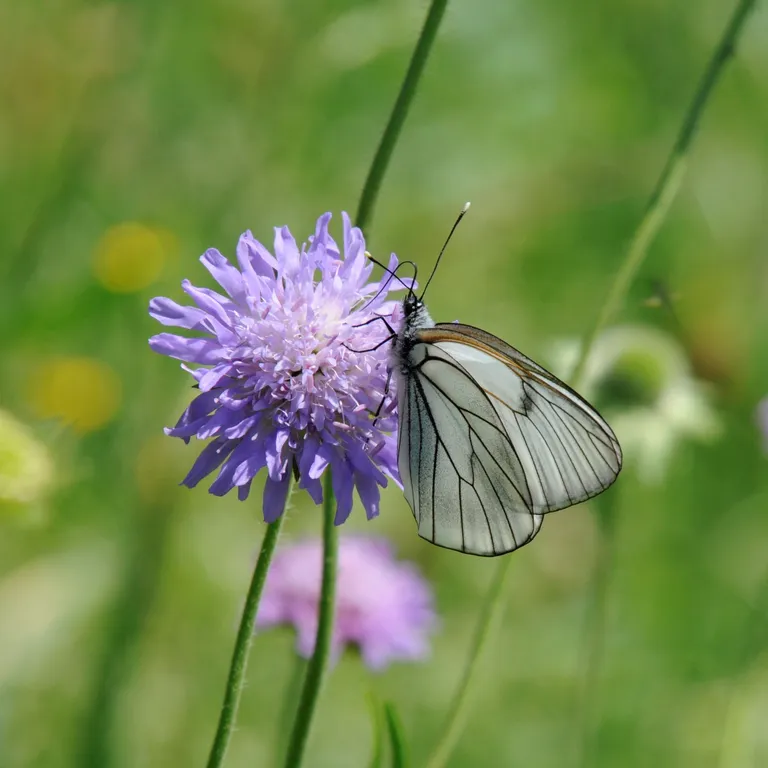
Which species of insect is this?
Aporia crataegi
